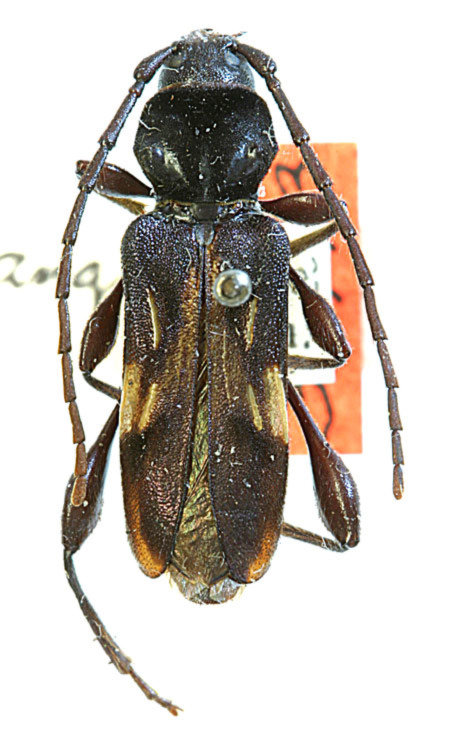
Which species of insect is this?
Physocnemum angulatum (also Physocnemum brevilineum)
